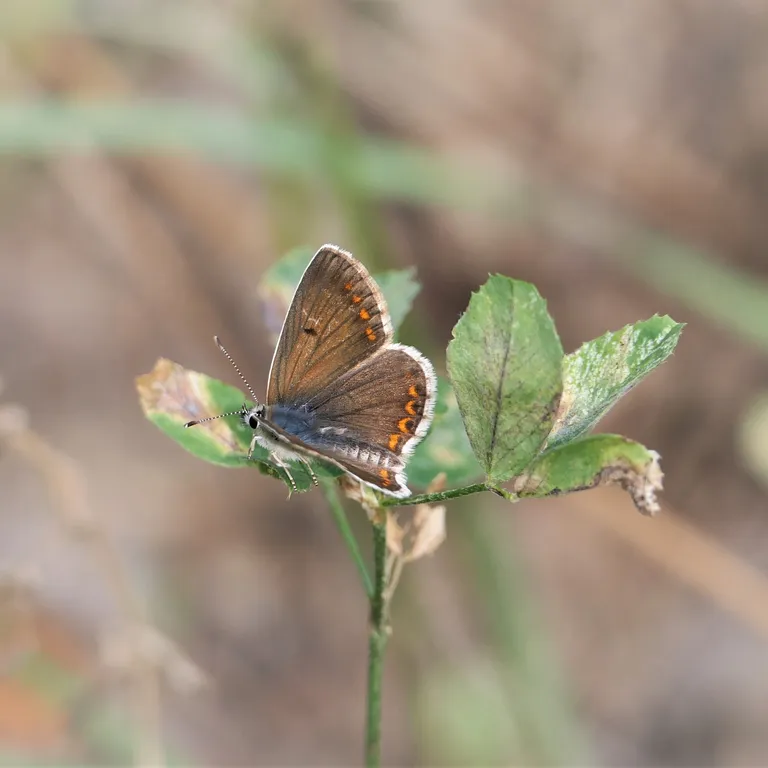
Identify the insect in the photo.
Aricia agestis/artaxerxes
